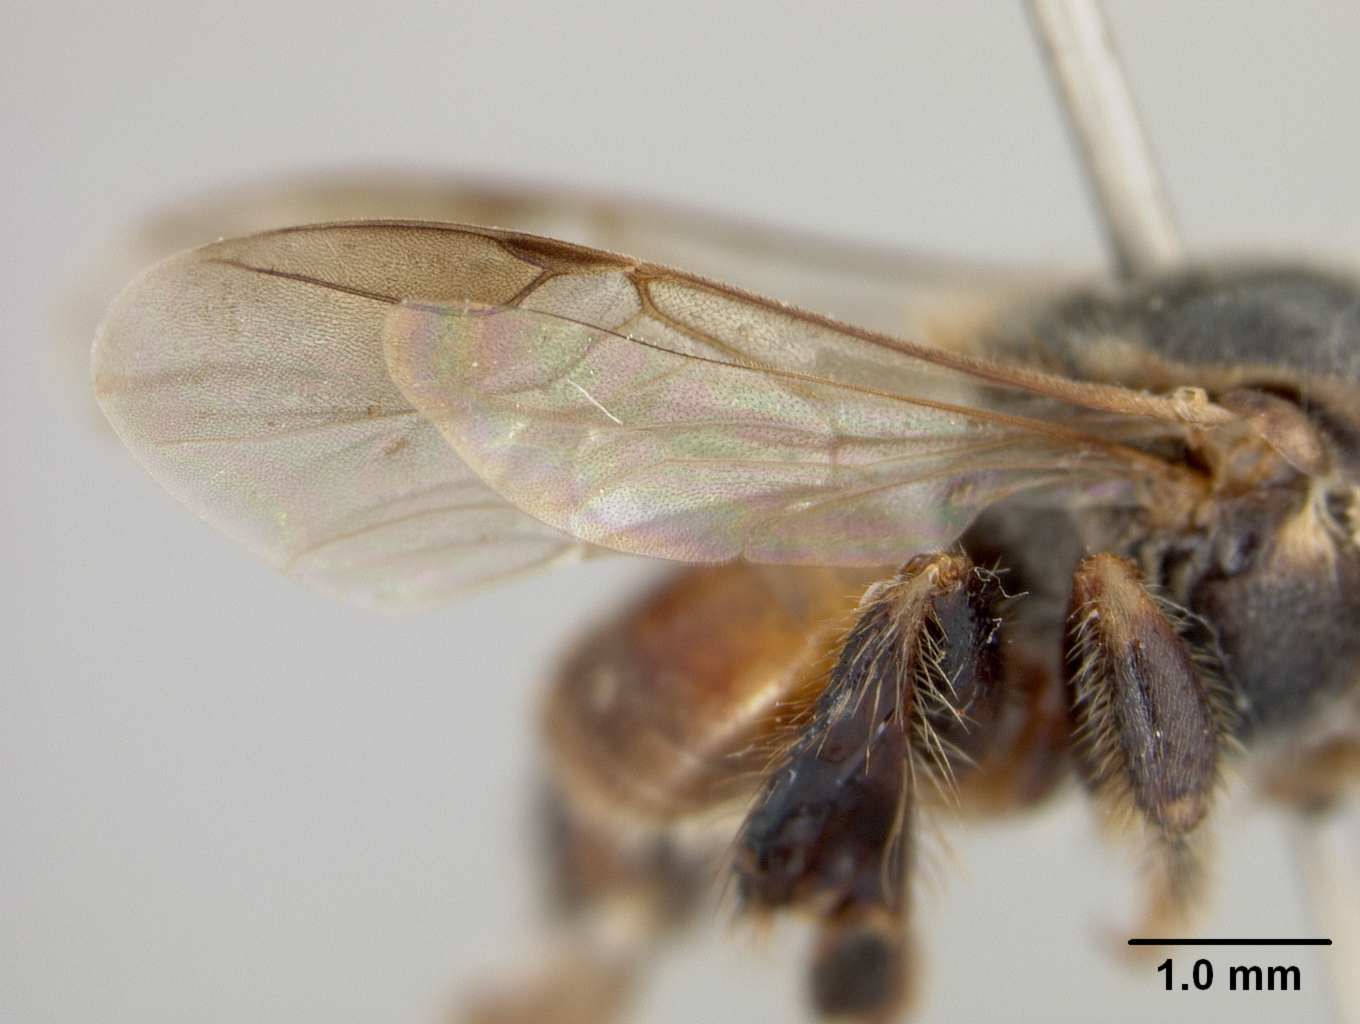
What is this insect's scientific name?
Meliponula roubiki
